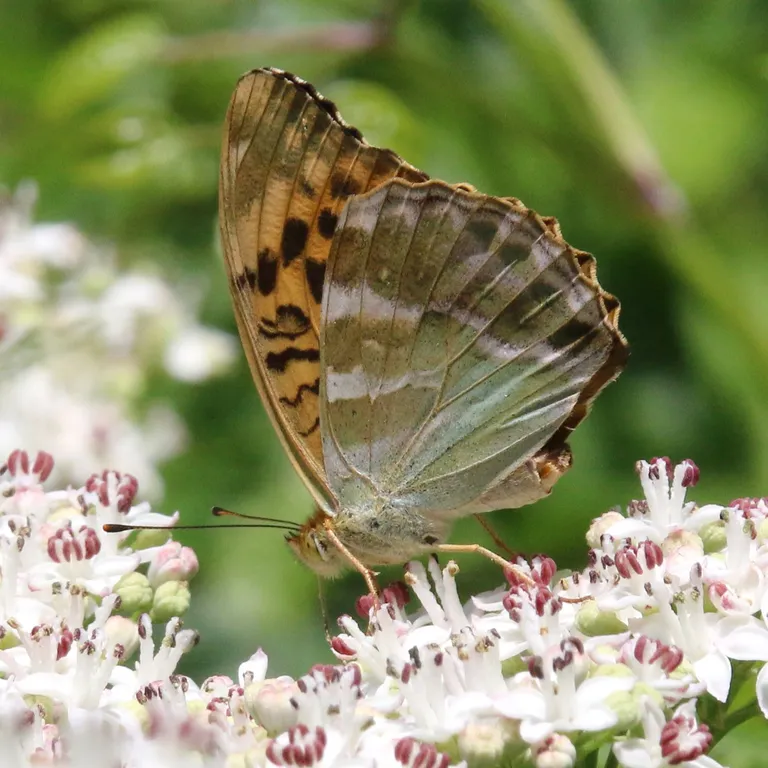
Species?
Argynnis paphia
